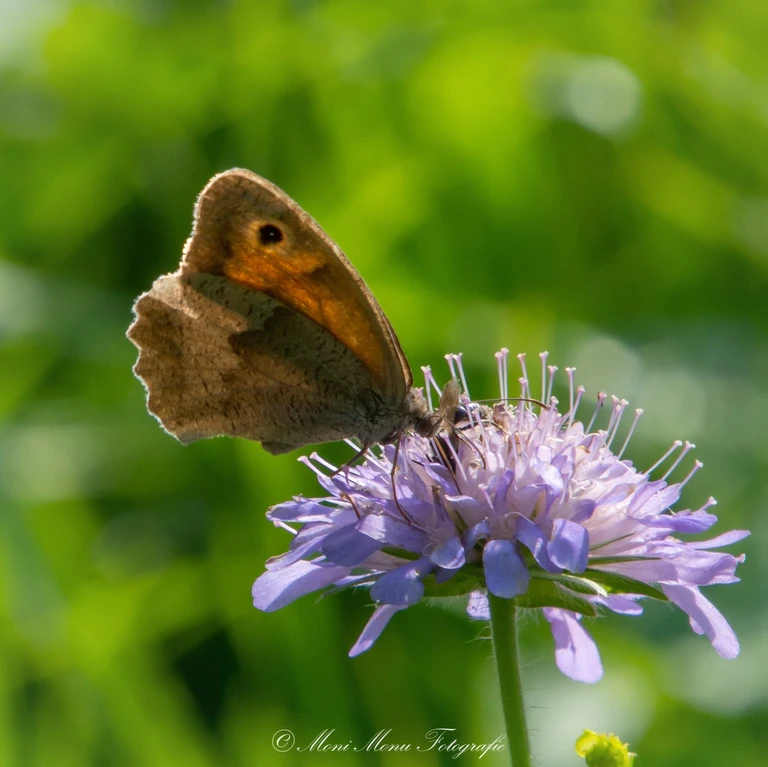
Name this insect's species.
Maniola jurtina
